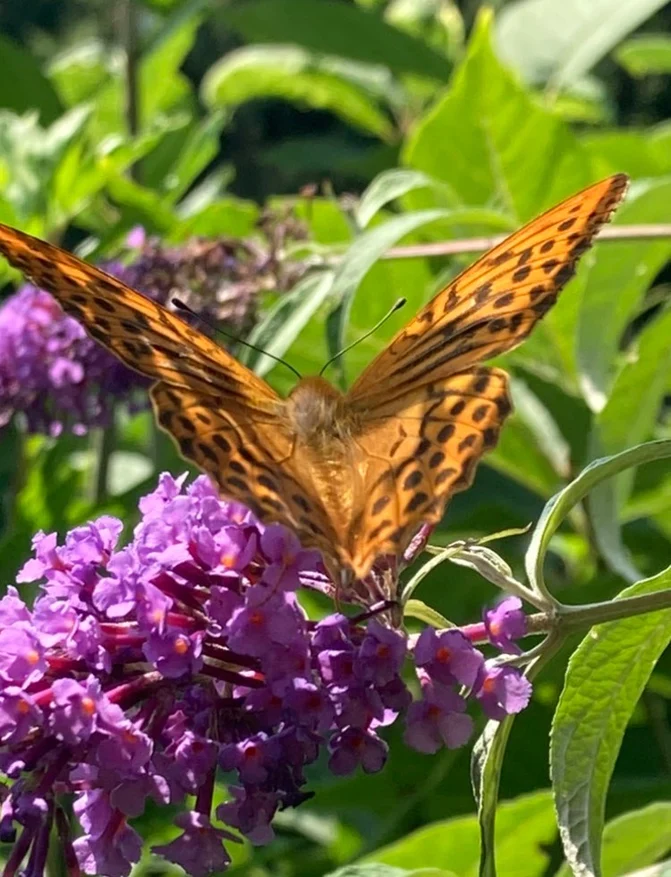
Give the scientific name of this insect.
Argynnis paphia
